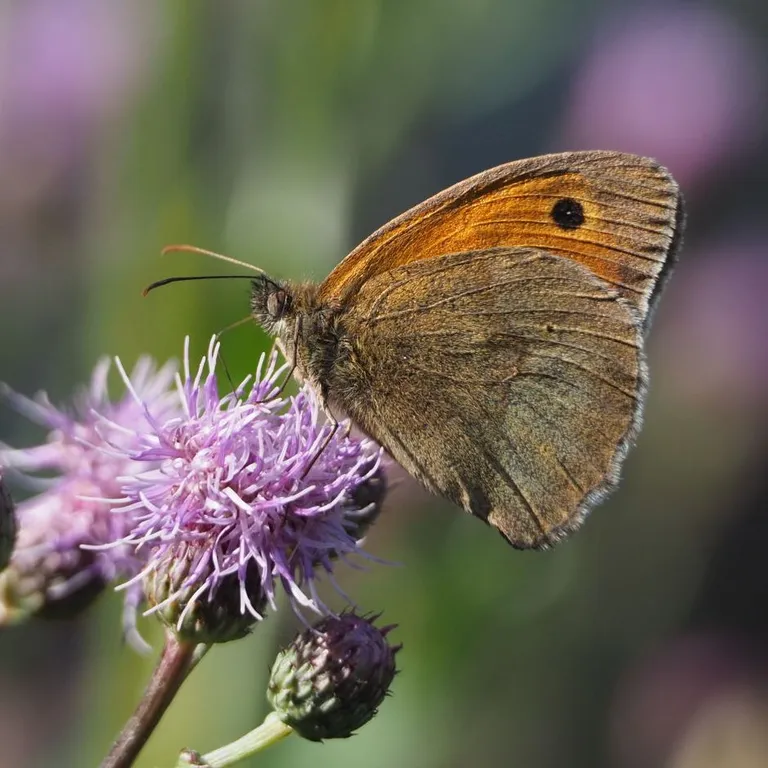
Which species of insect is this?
Maniola jurtina
